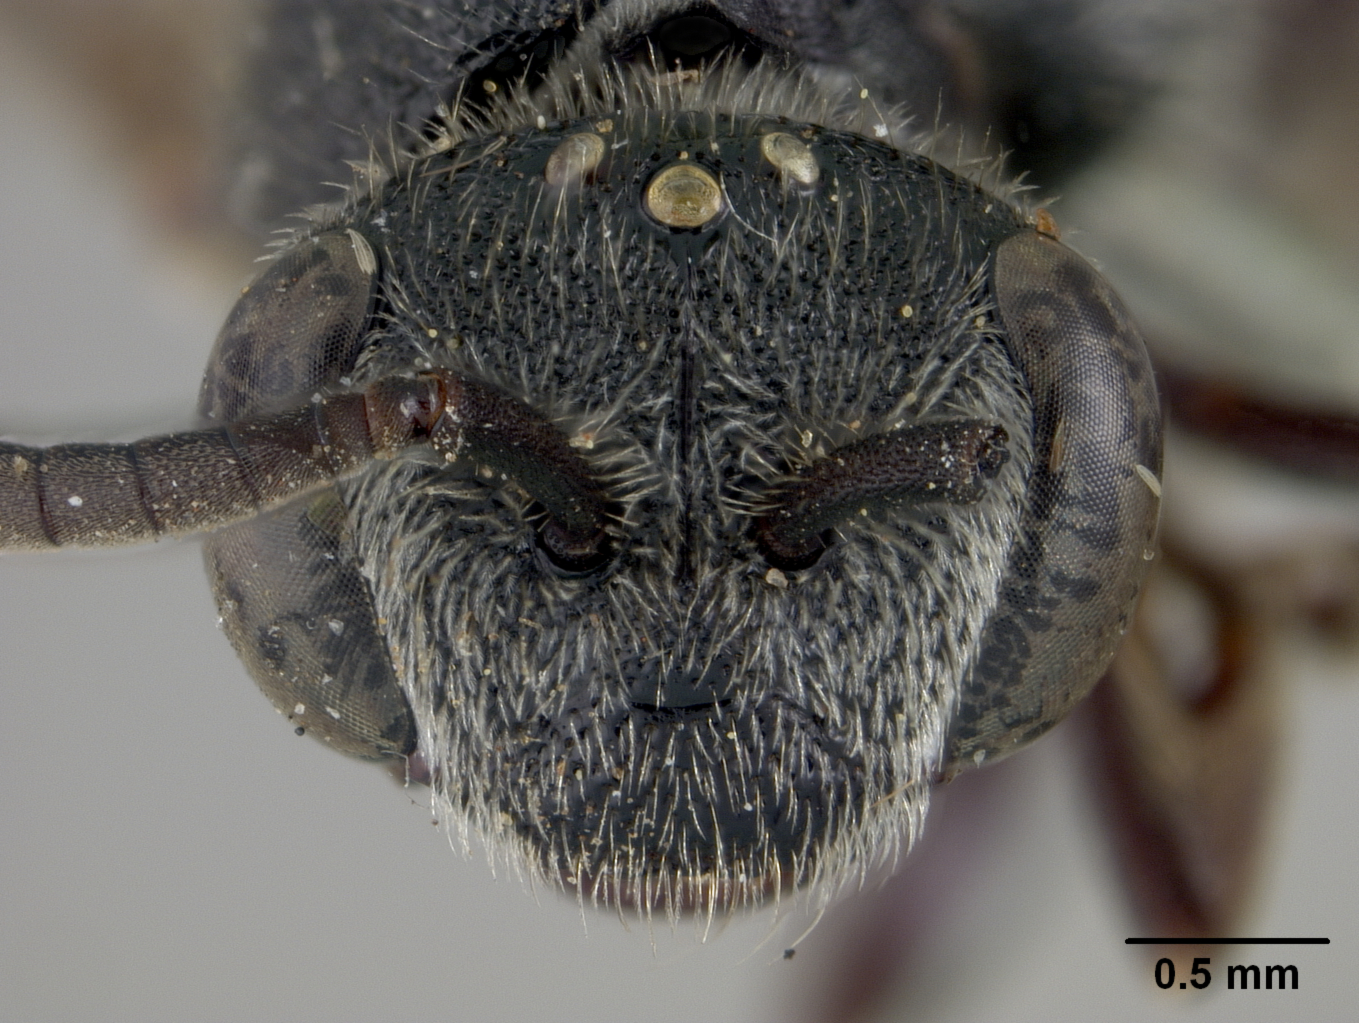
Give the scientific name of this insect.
Sphecodes pecosensis
